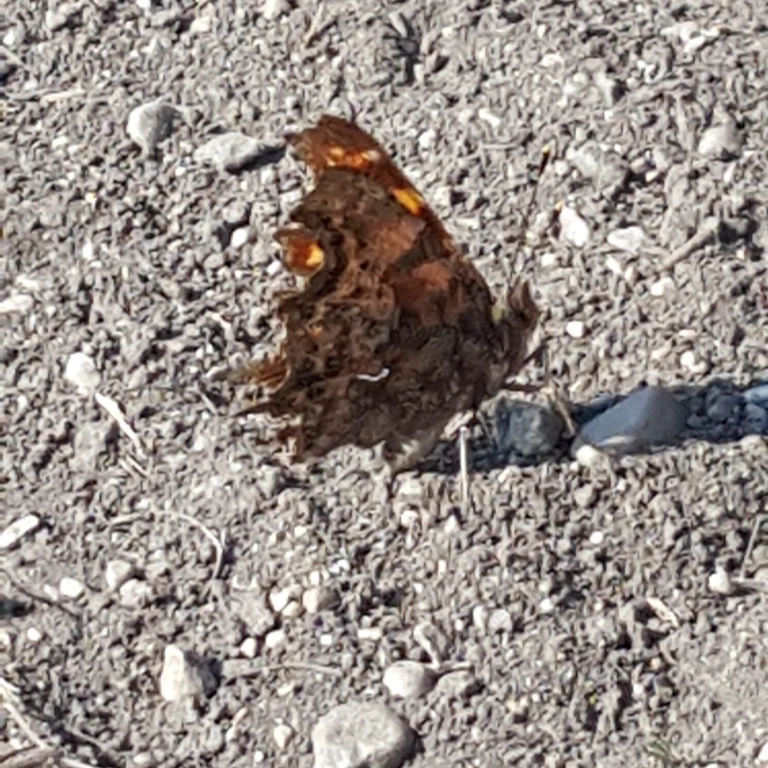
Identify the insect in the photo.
Polygonia c-album
